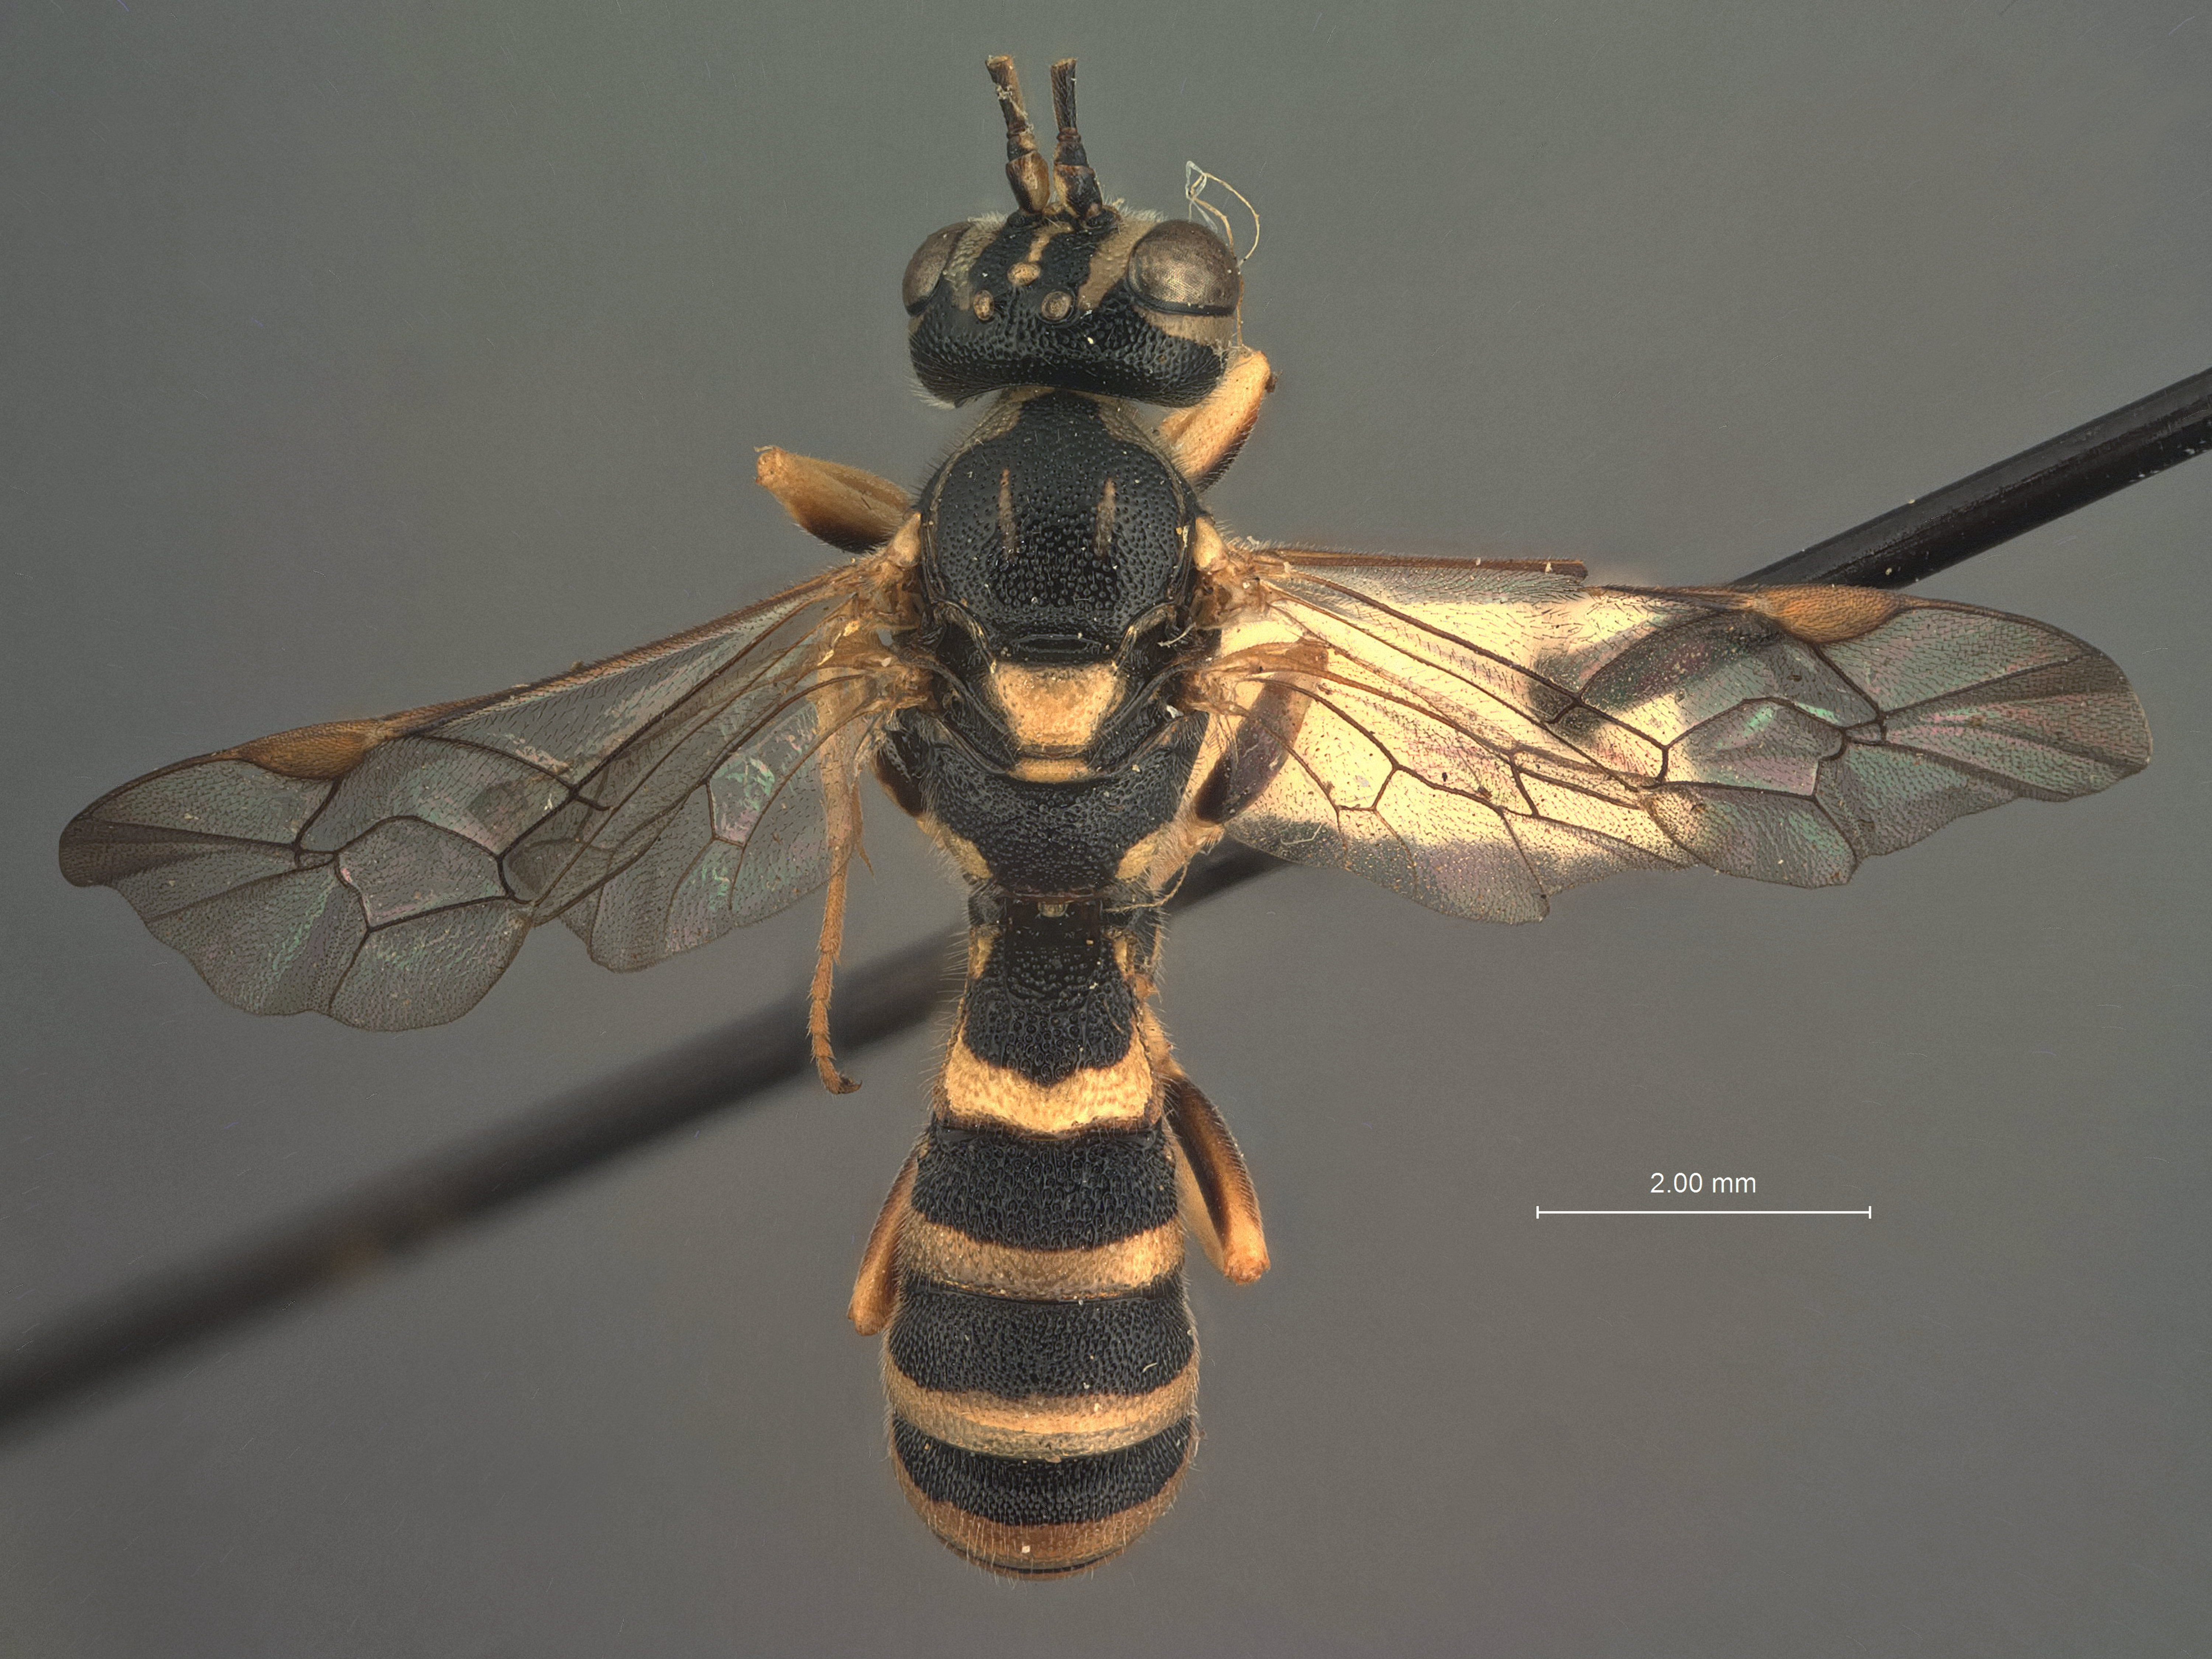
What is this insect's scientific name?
Exenterus pini
